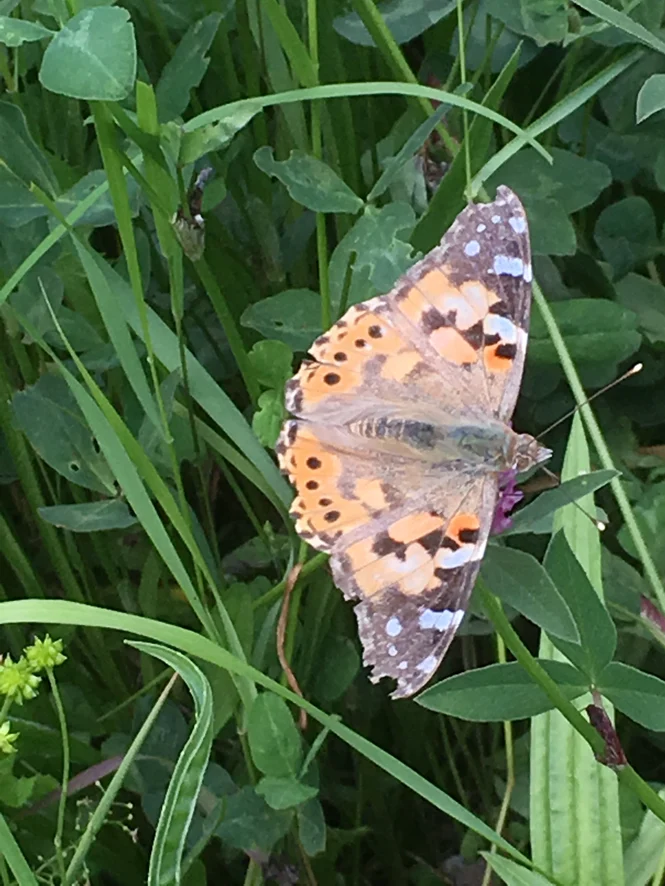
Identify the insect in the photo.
Vanessa cardui
